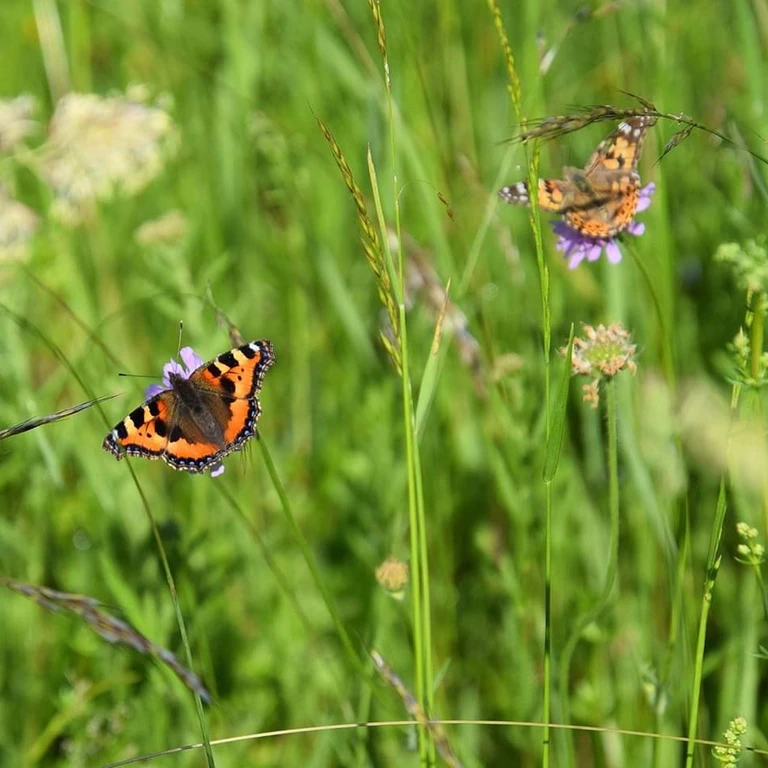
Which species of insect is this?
Aglais urticae
